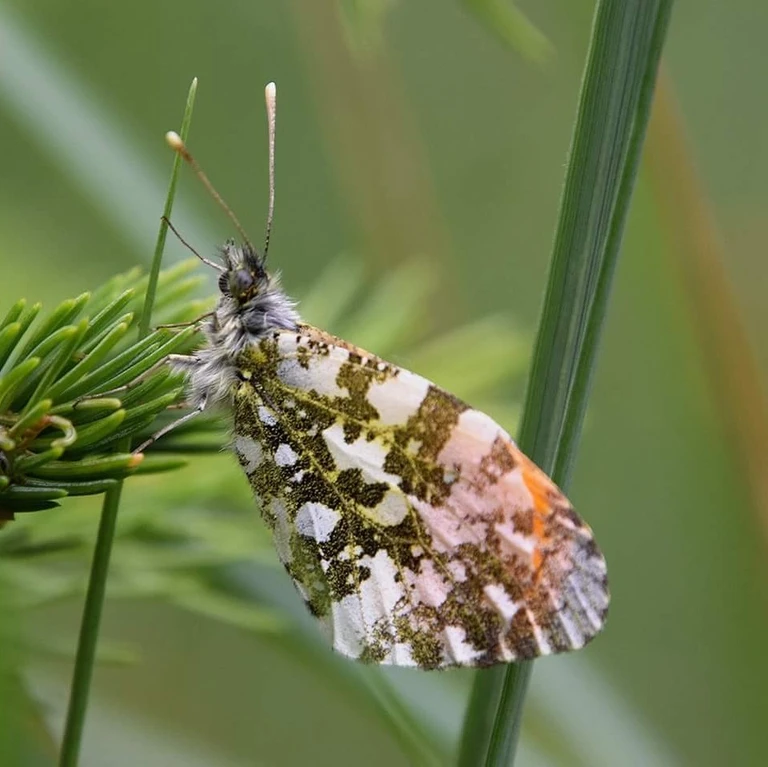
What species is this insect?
Anthocharis cardamines
